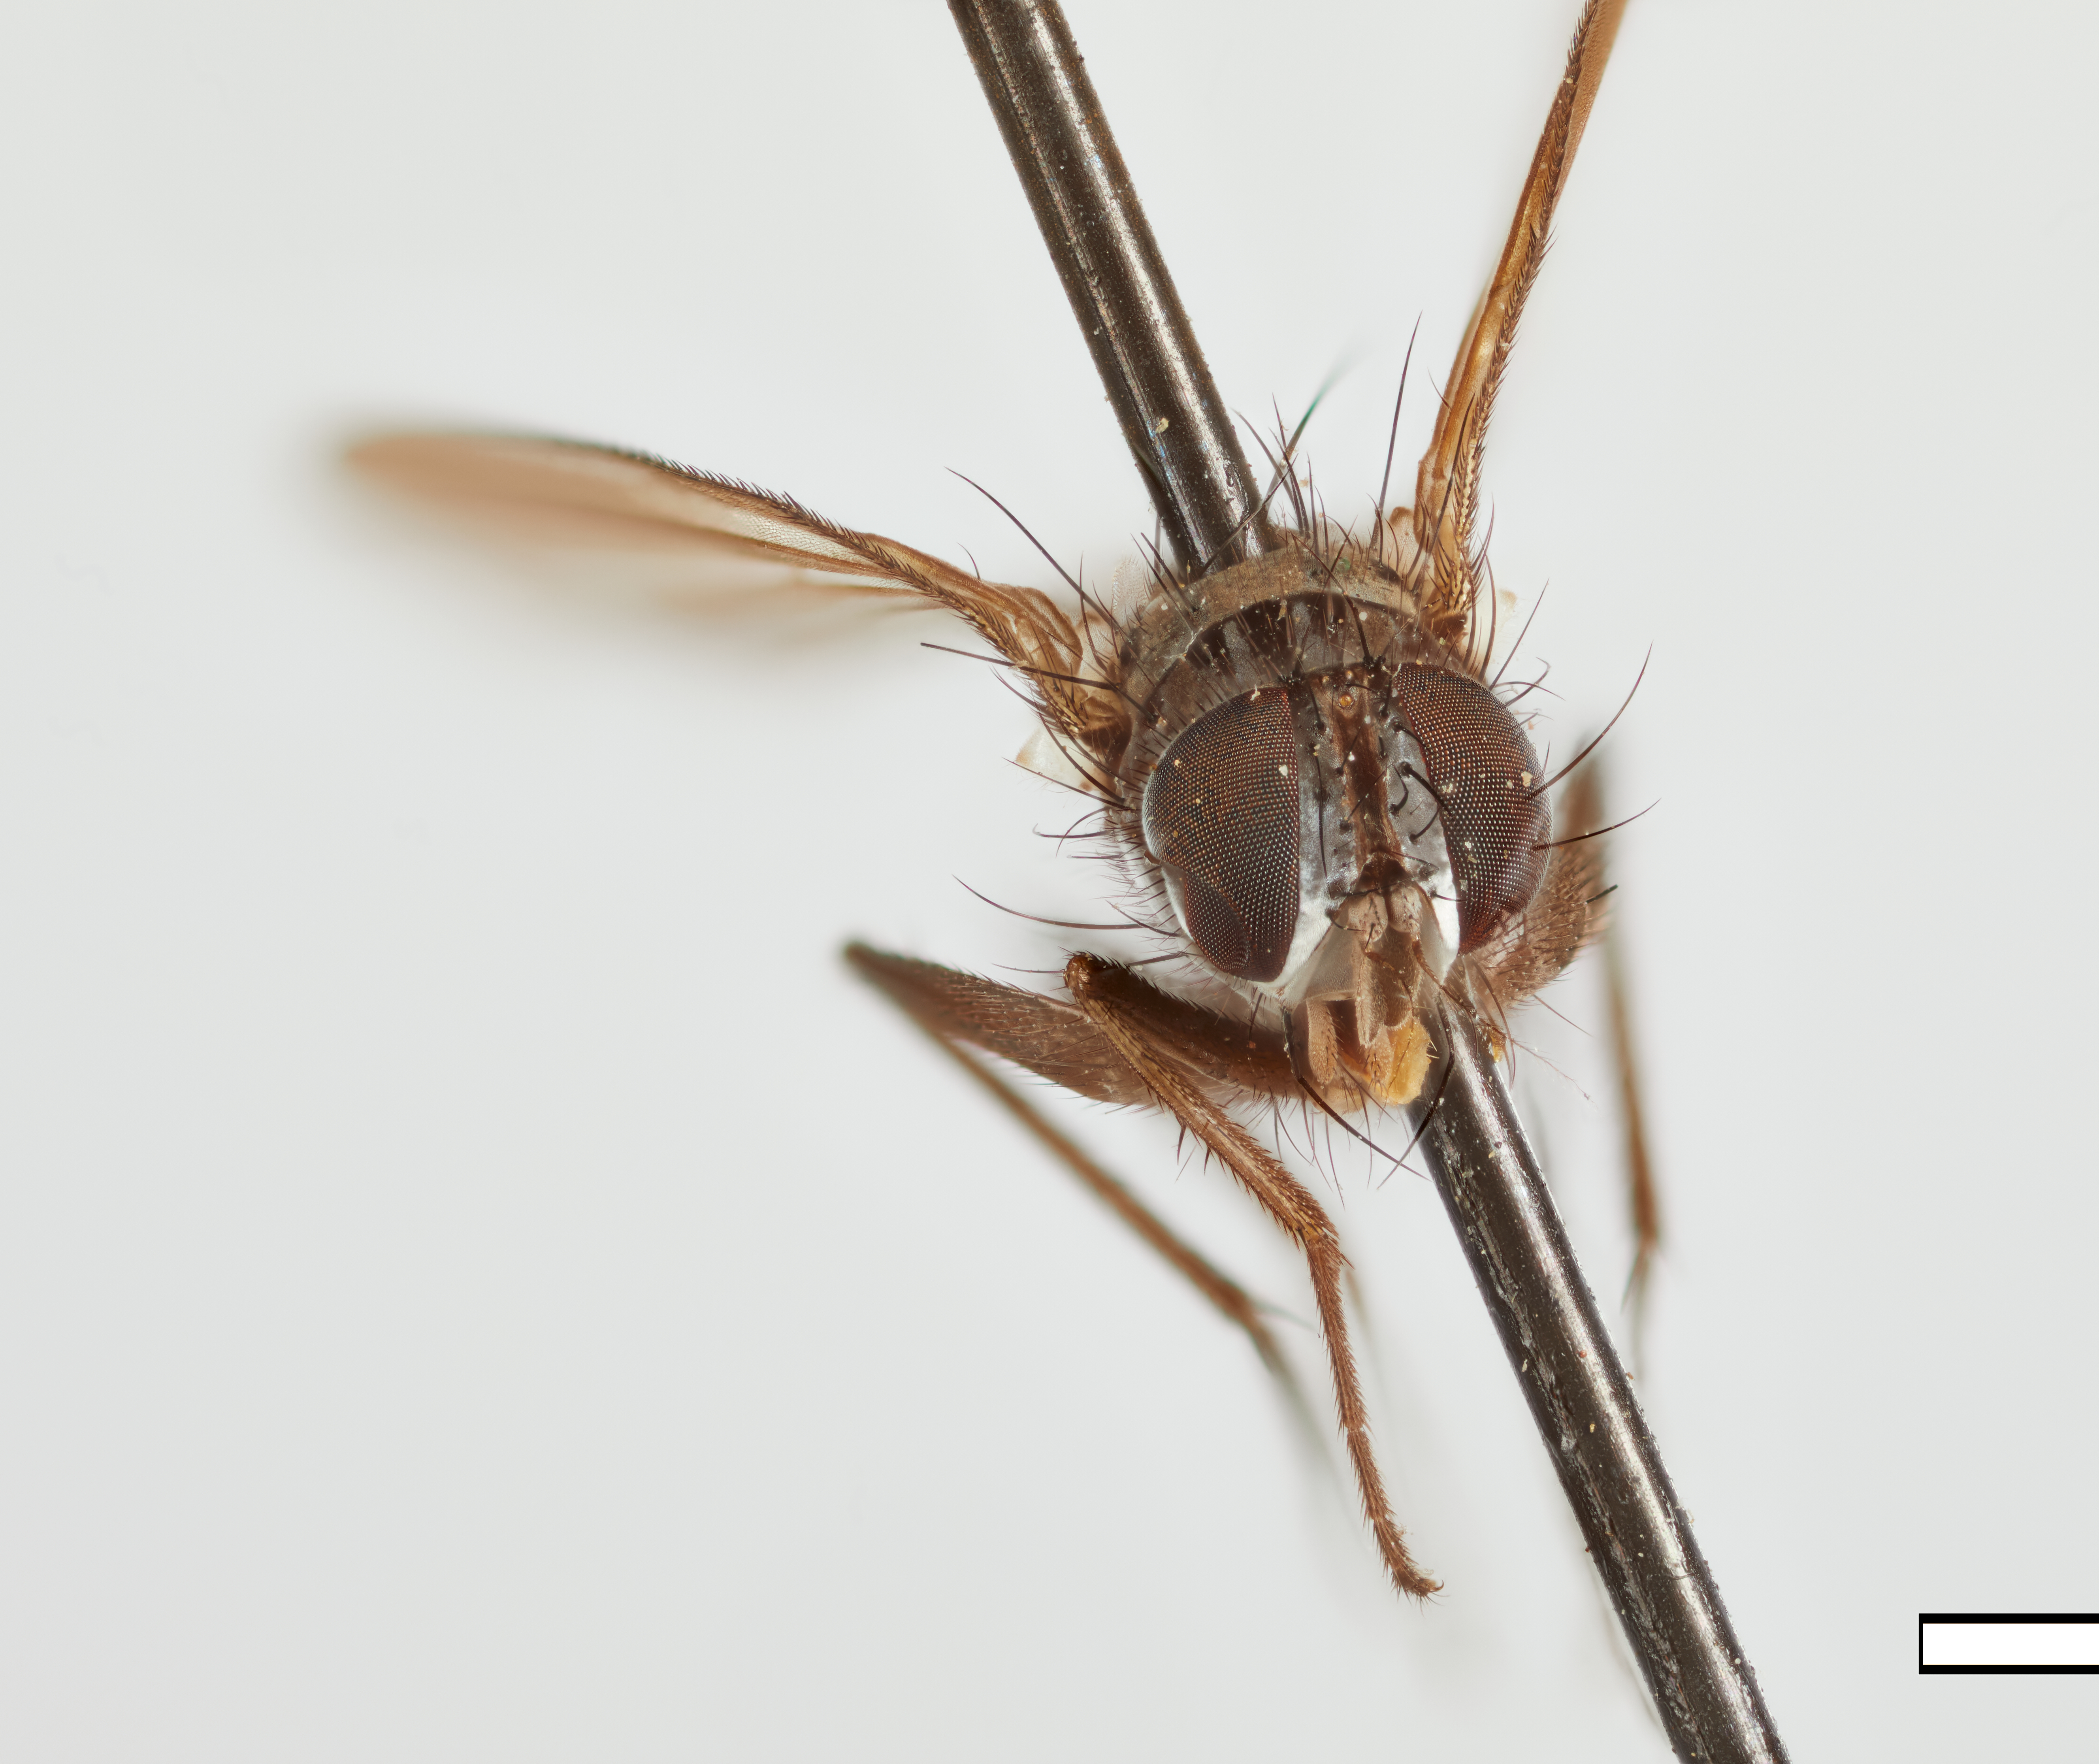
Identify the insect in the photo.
Epiphyllophila yahuarmayana
